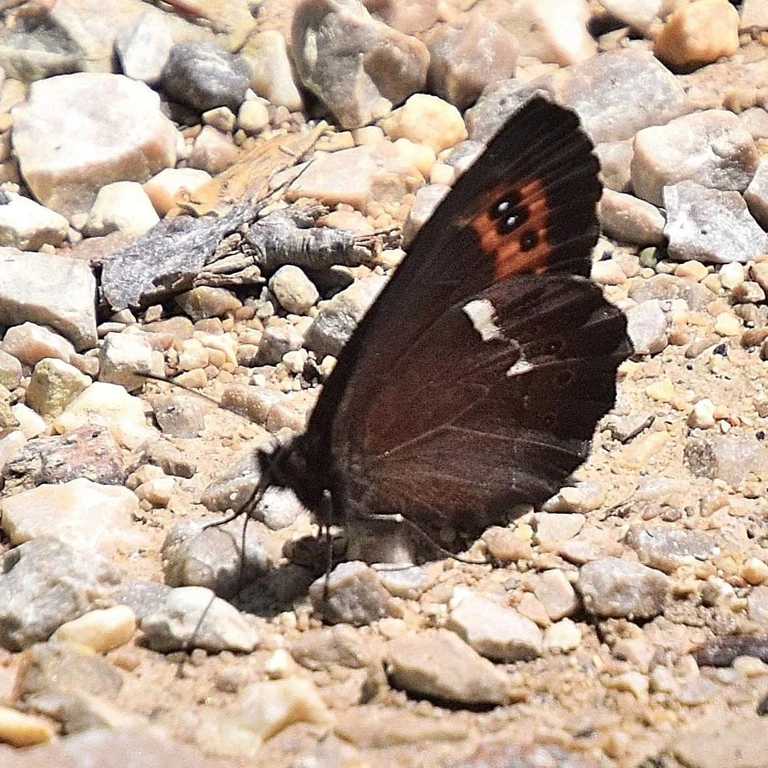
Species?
Erebia ligea
